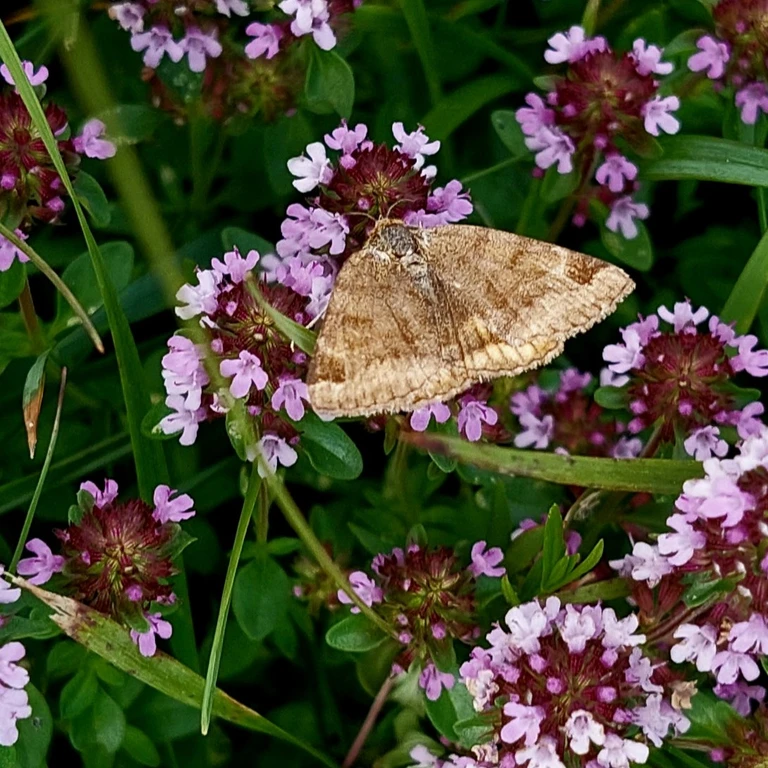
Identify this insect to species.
Euclidia glyphica
